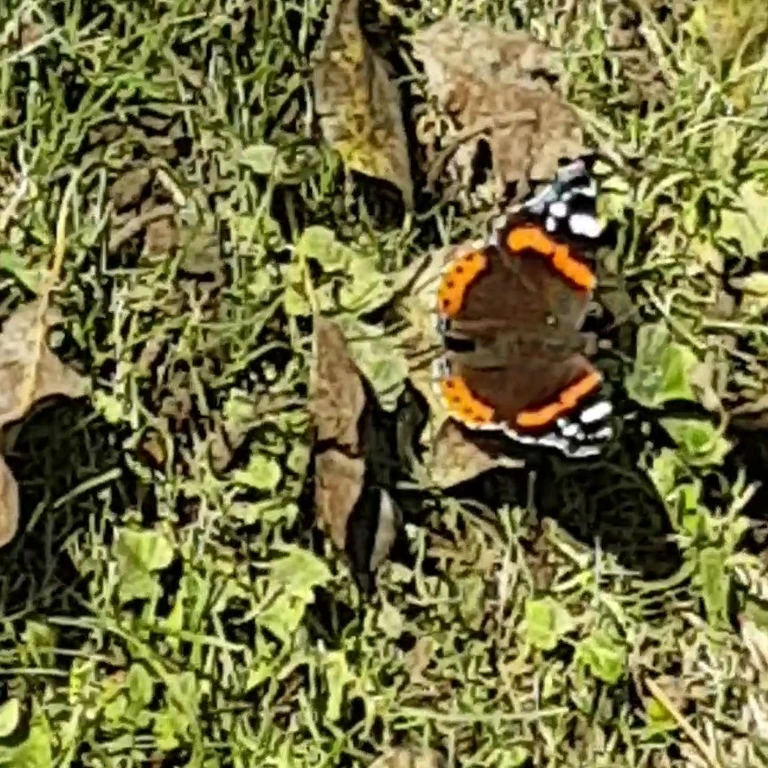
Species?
Vanessa atalanta
